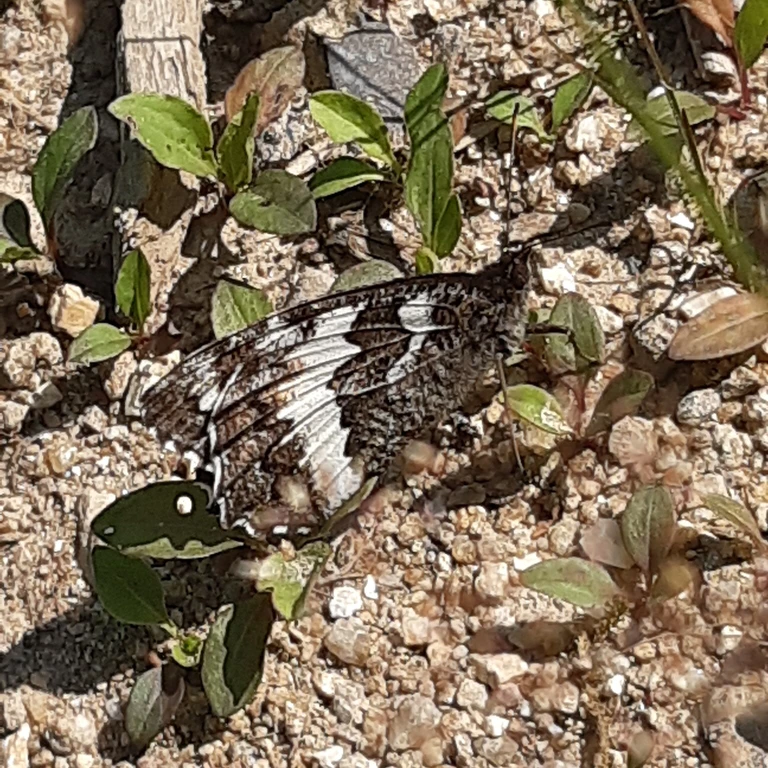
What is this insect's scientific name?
Brintesia circe
